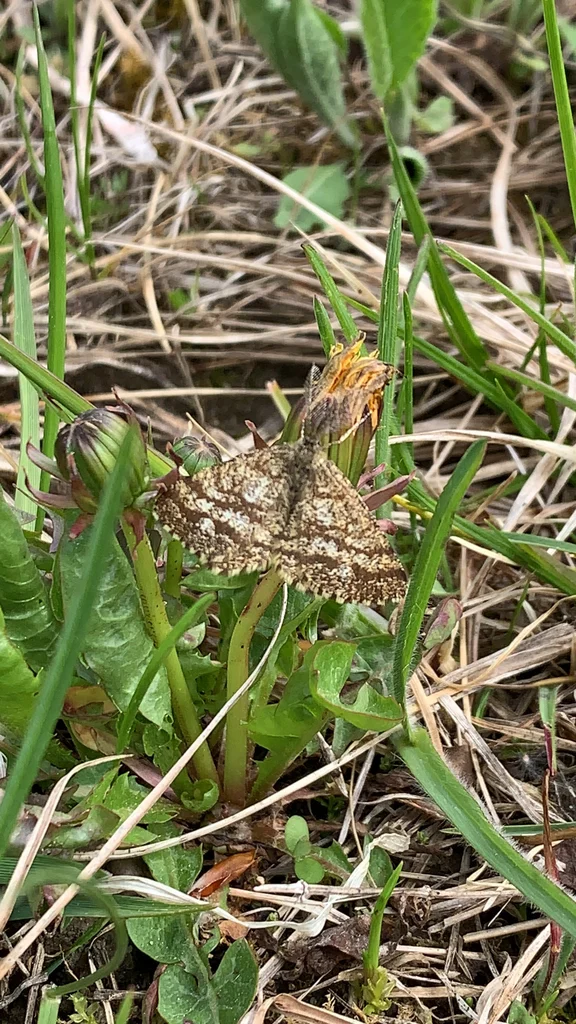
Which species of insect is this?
Ematurga atomaria
